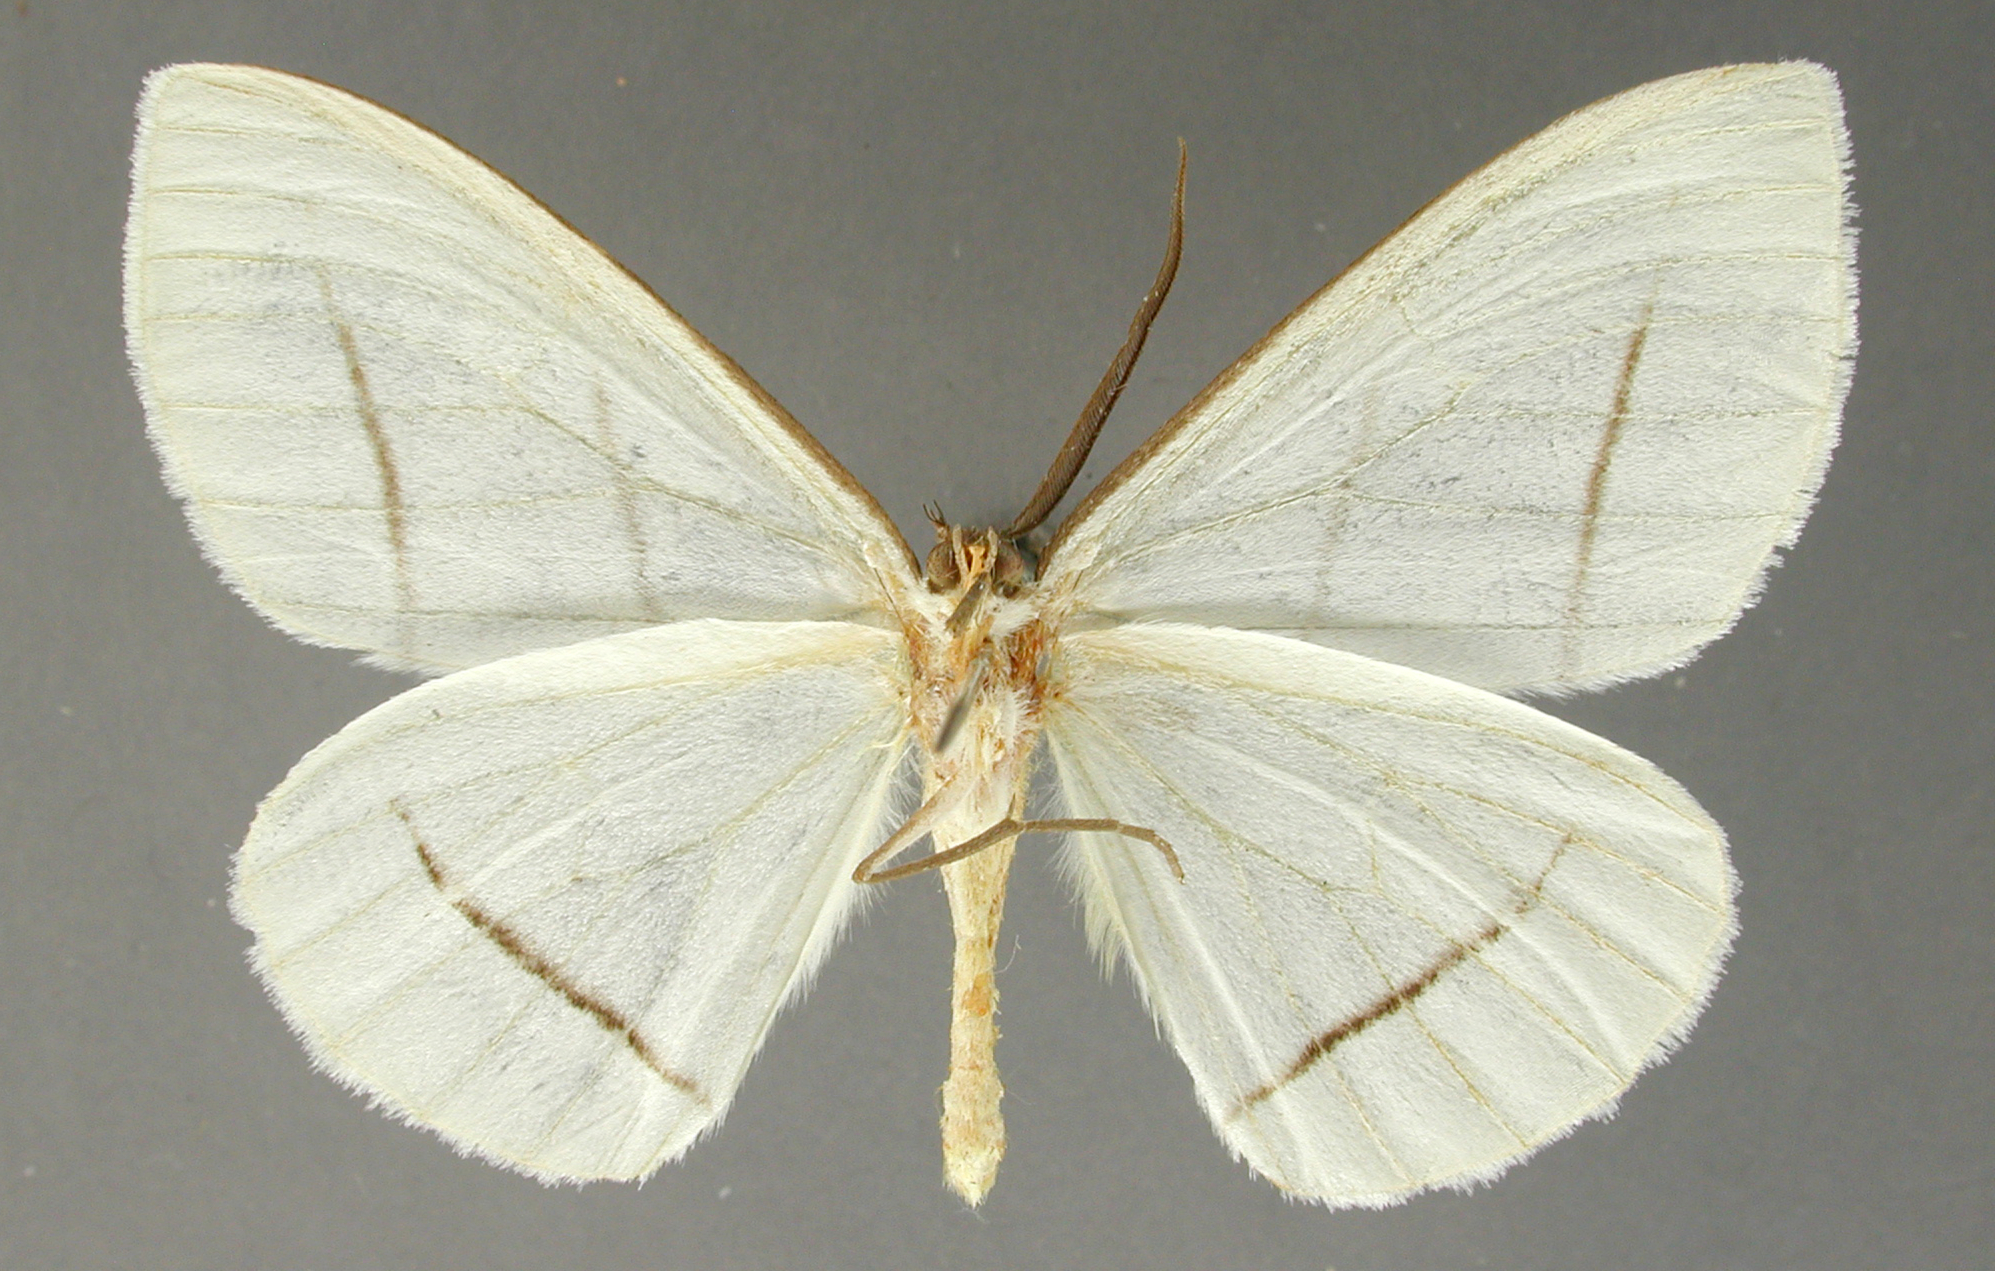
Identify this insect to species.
Carpella interrupta
